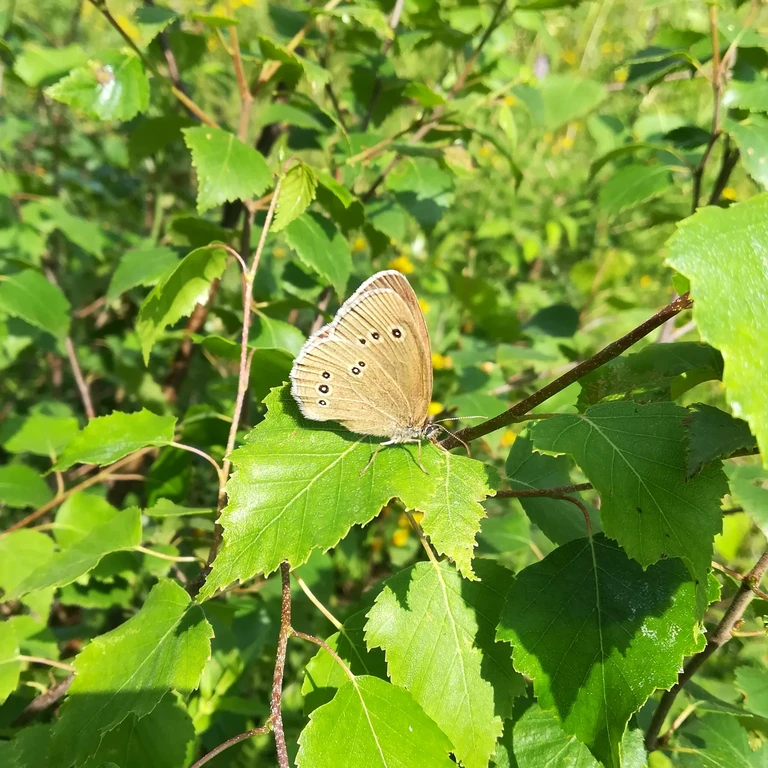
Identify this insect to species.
Aphantopus hyperantus
